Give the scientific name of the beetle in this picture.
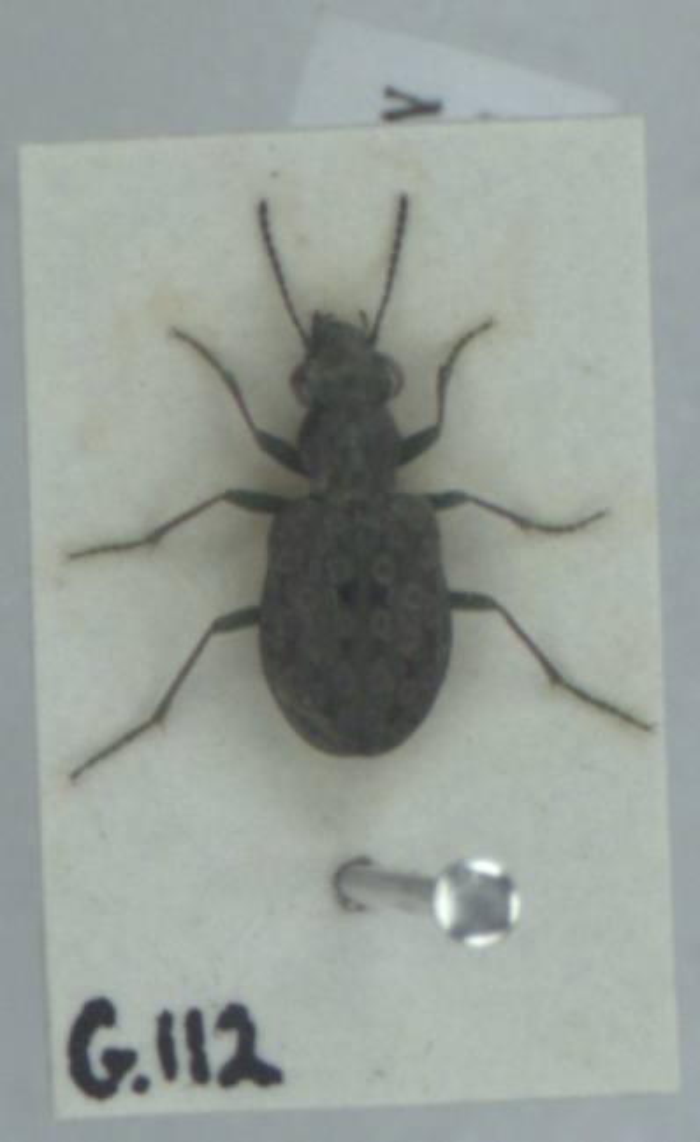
Elaphrus riparius
